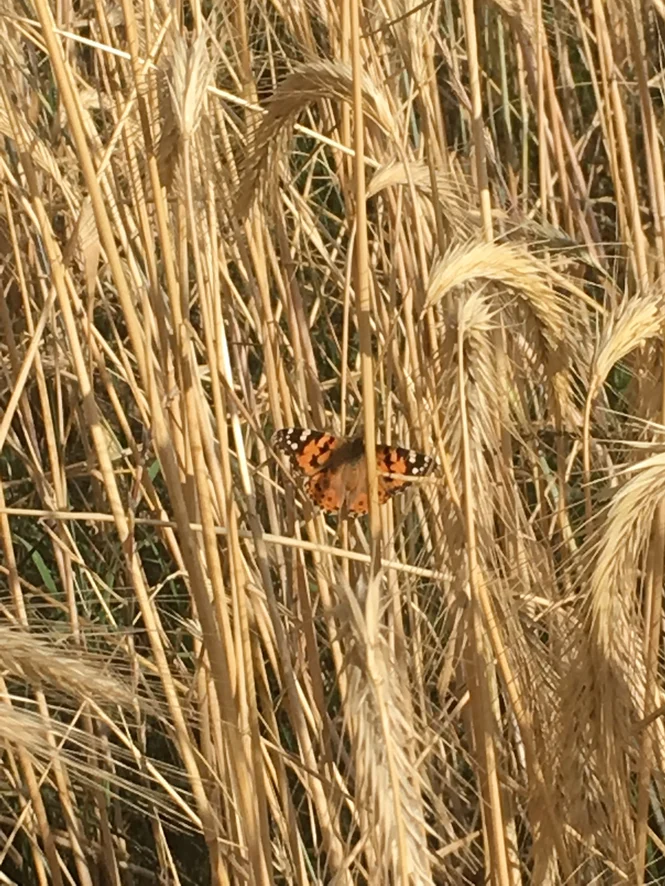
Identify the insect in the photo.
Vanessa cardui
